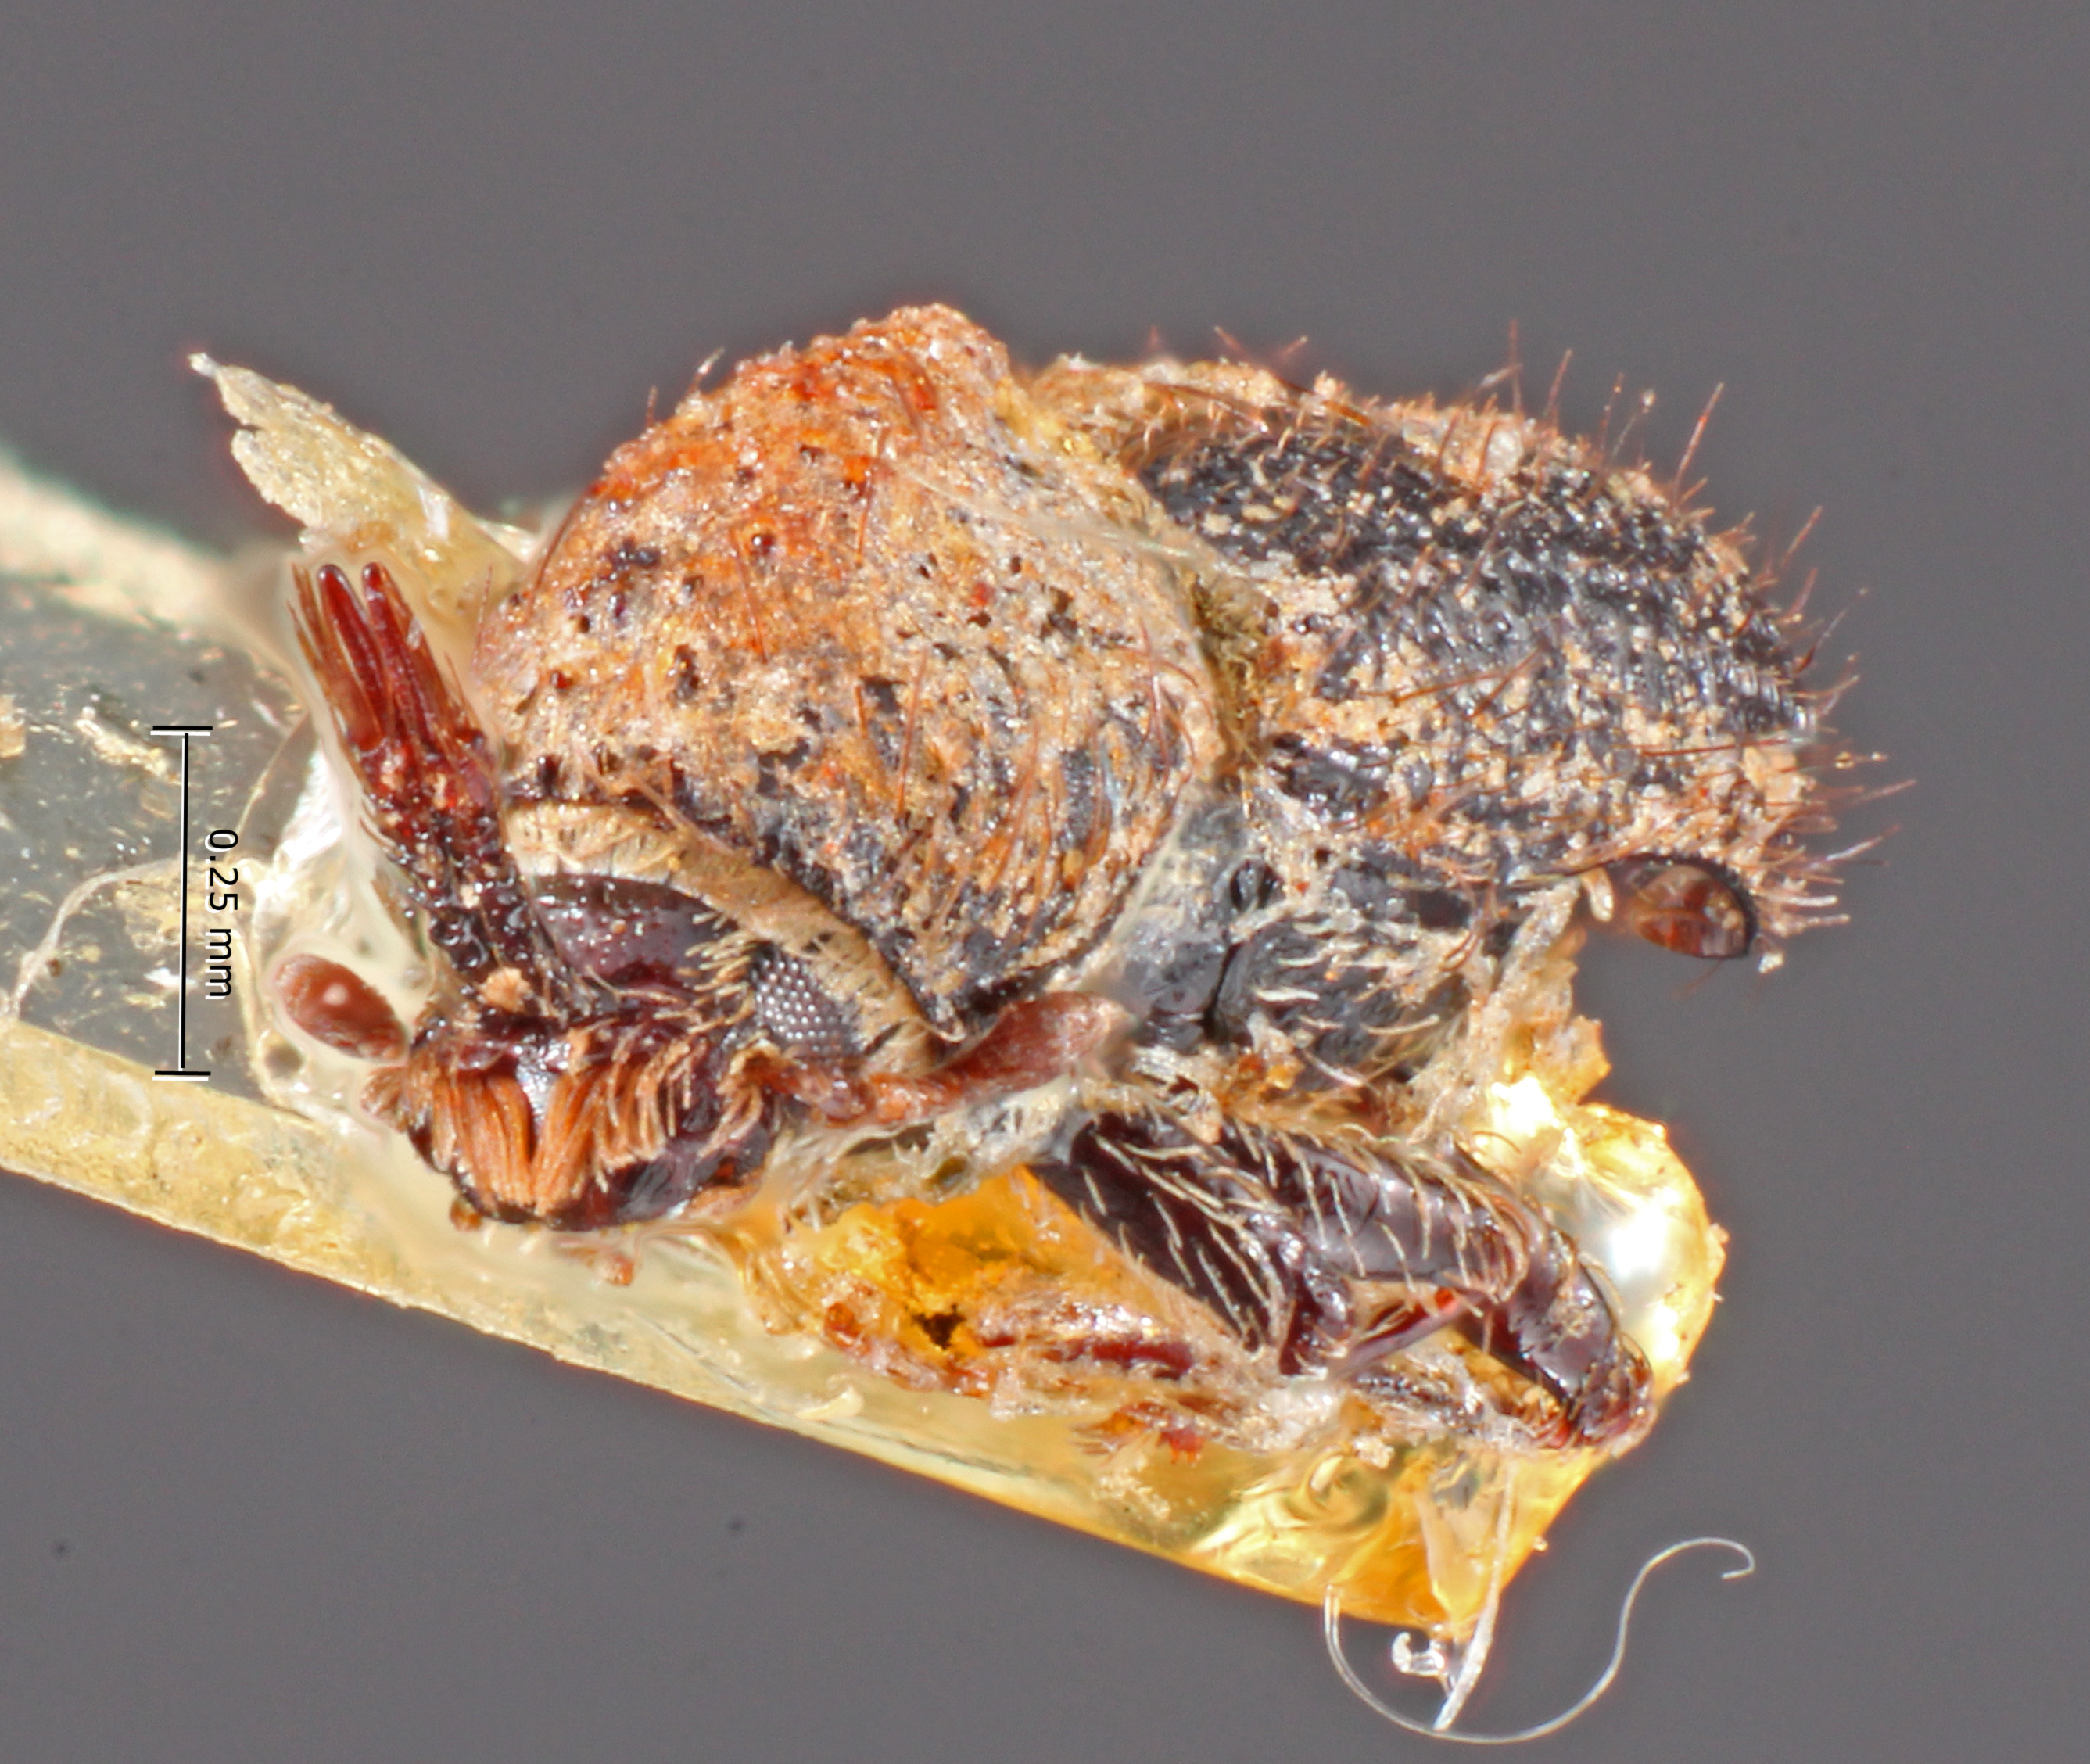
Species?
Cactopinus koebelei
